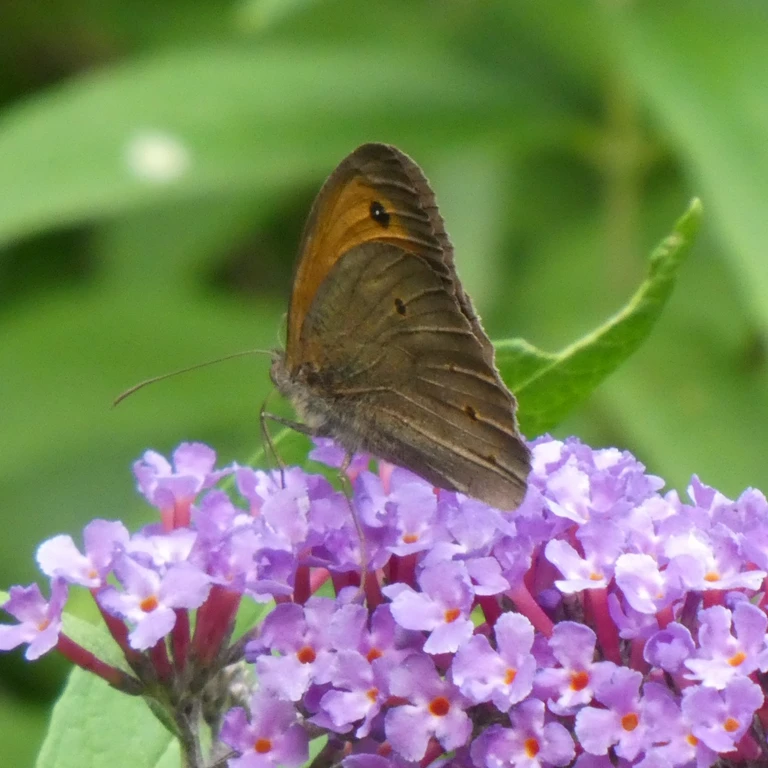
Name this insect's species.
Maniola jurtina
